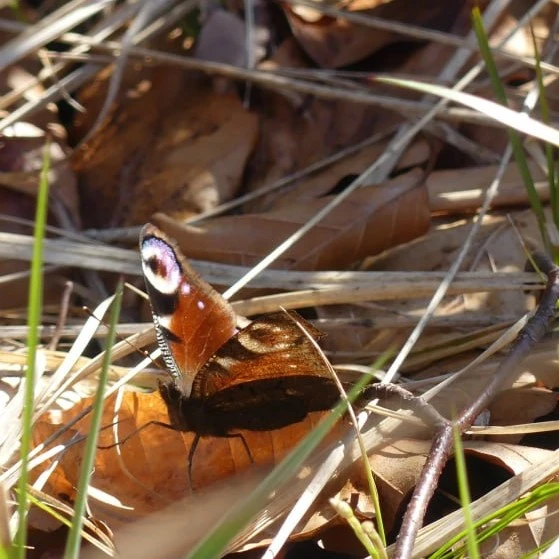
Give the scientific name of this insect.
Aglais io
